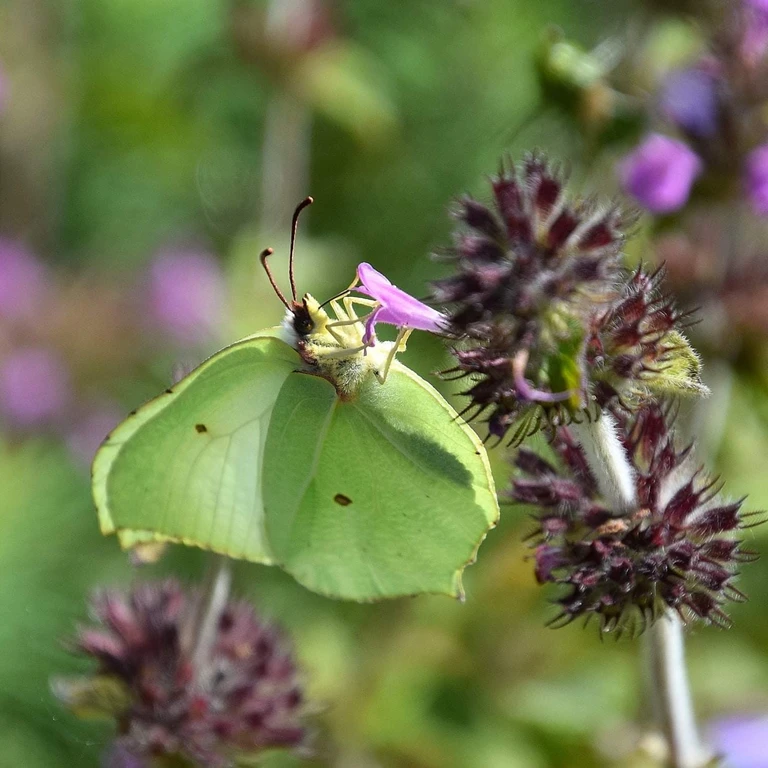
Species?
Gonepteryx rhamni
